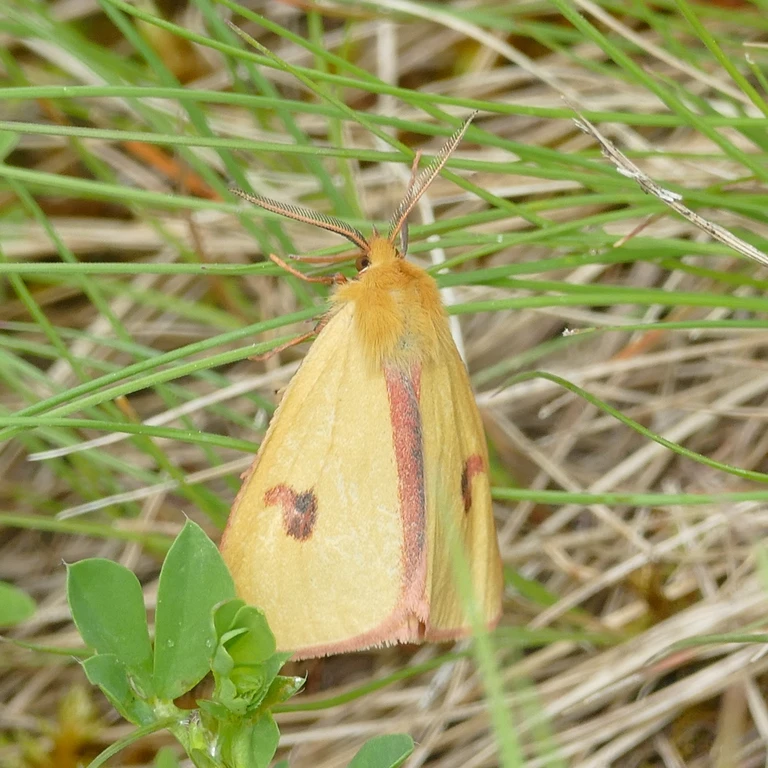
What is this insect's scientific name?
Diacrisia sannio
